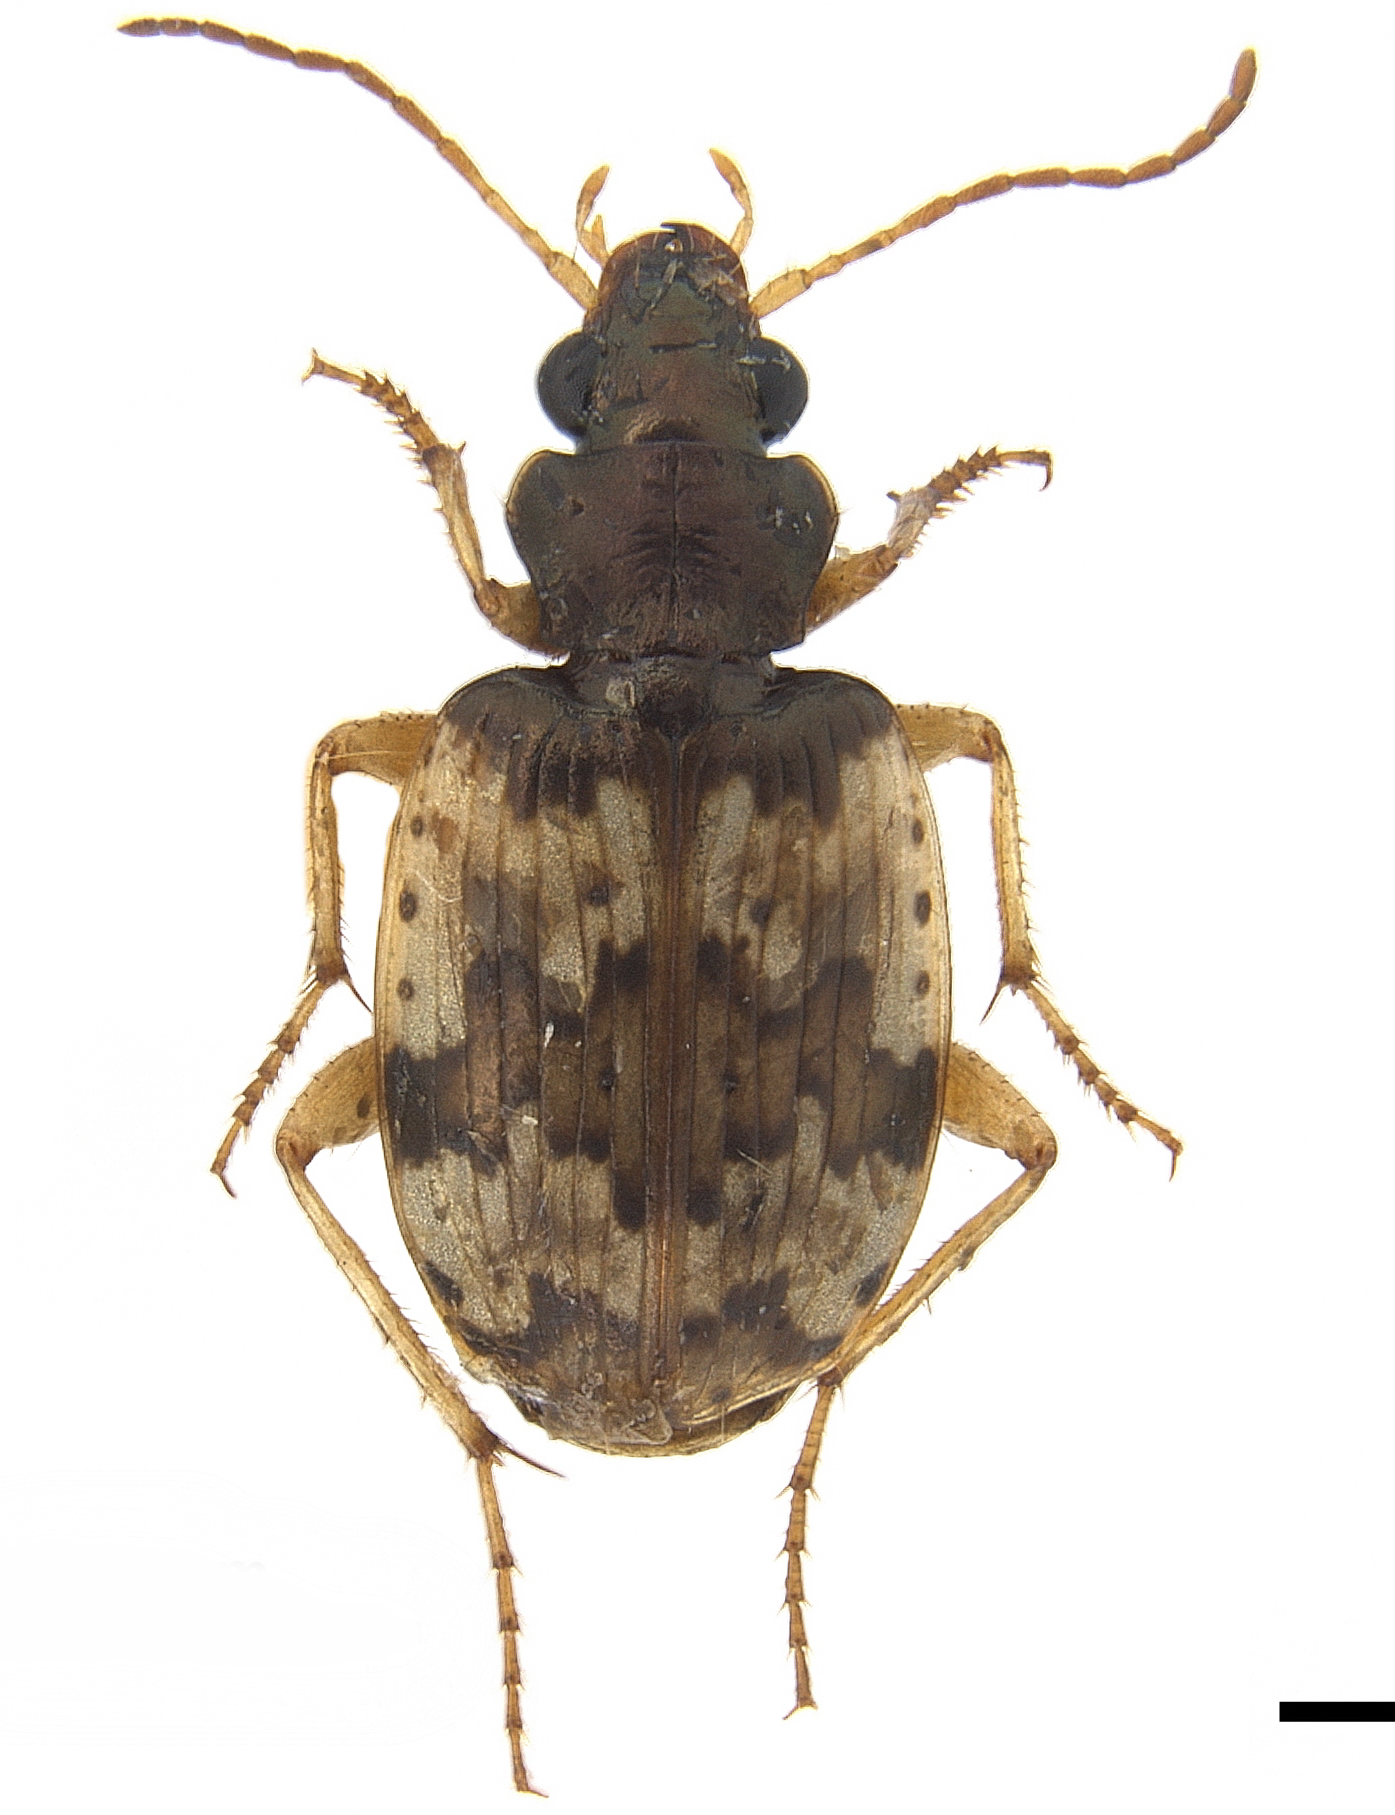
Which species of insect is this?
Tetragonoderus latipennis
